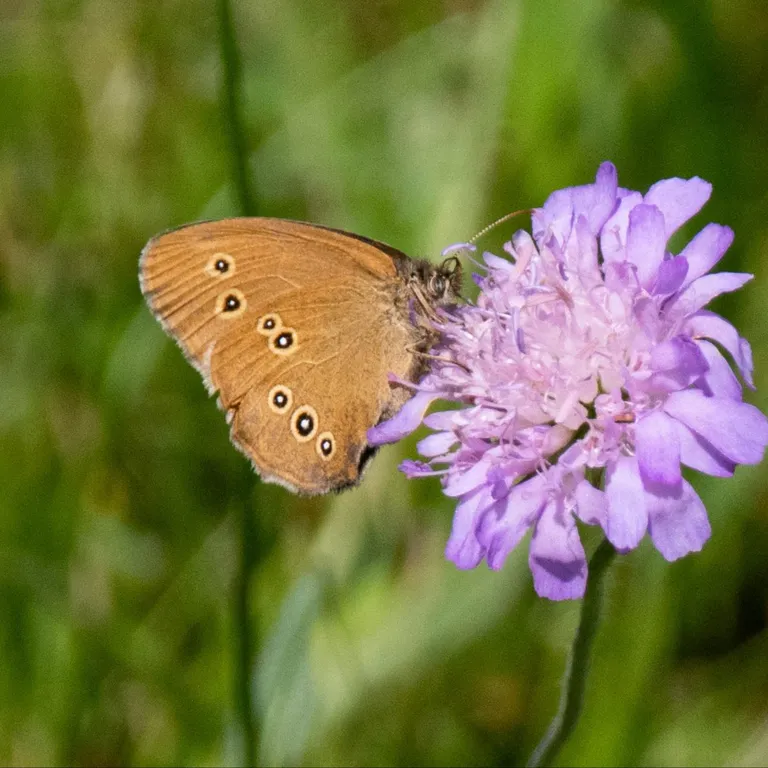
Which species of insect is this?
Aphantopus hyperantus
